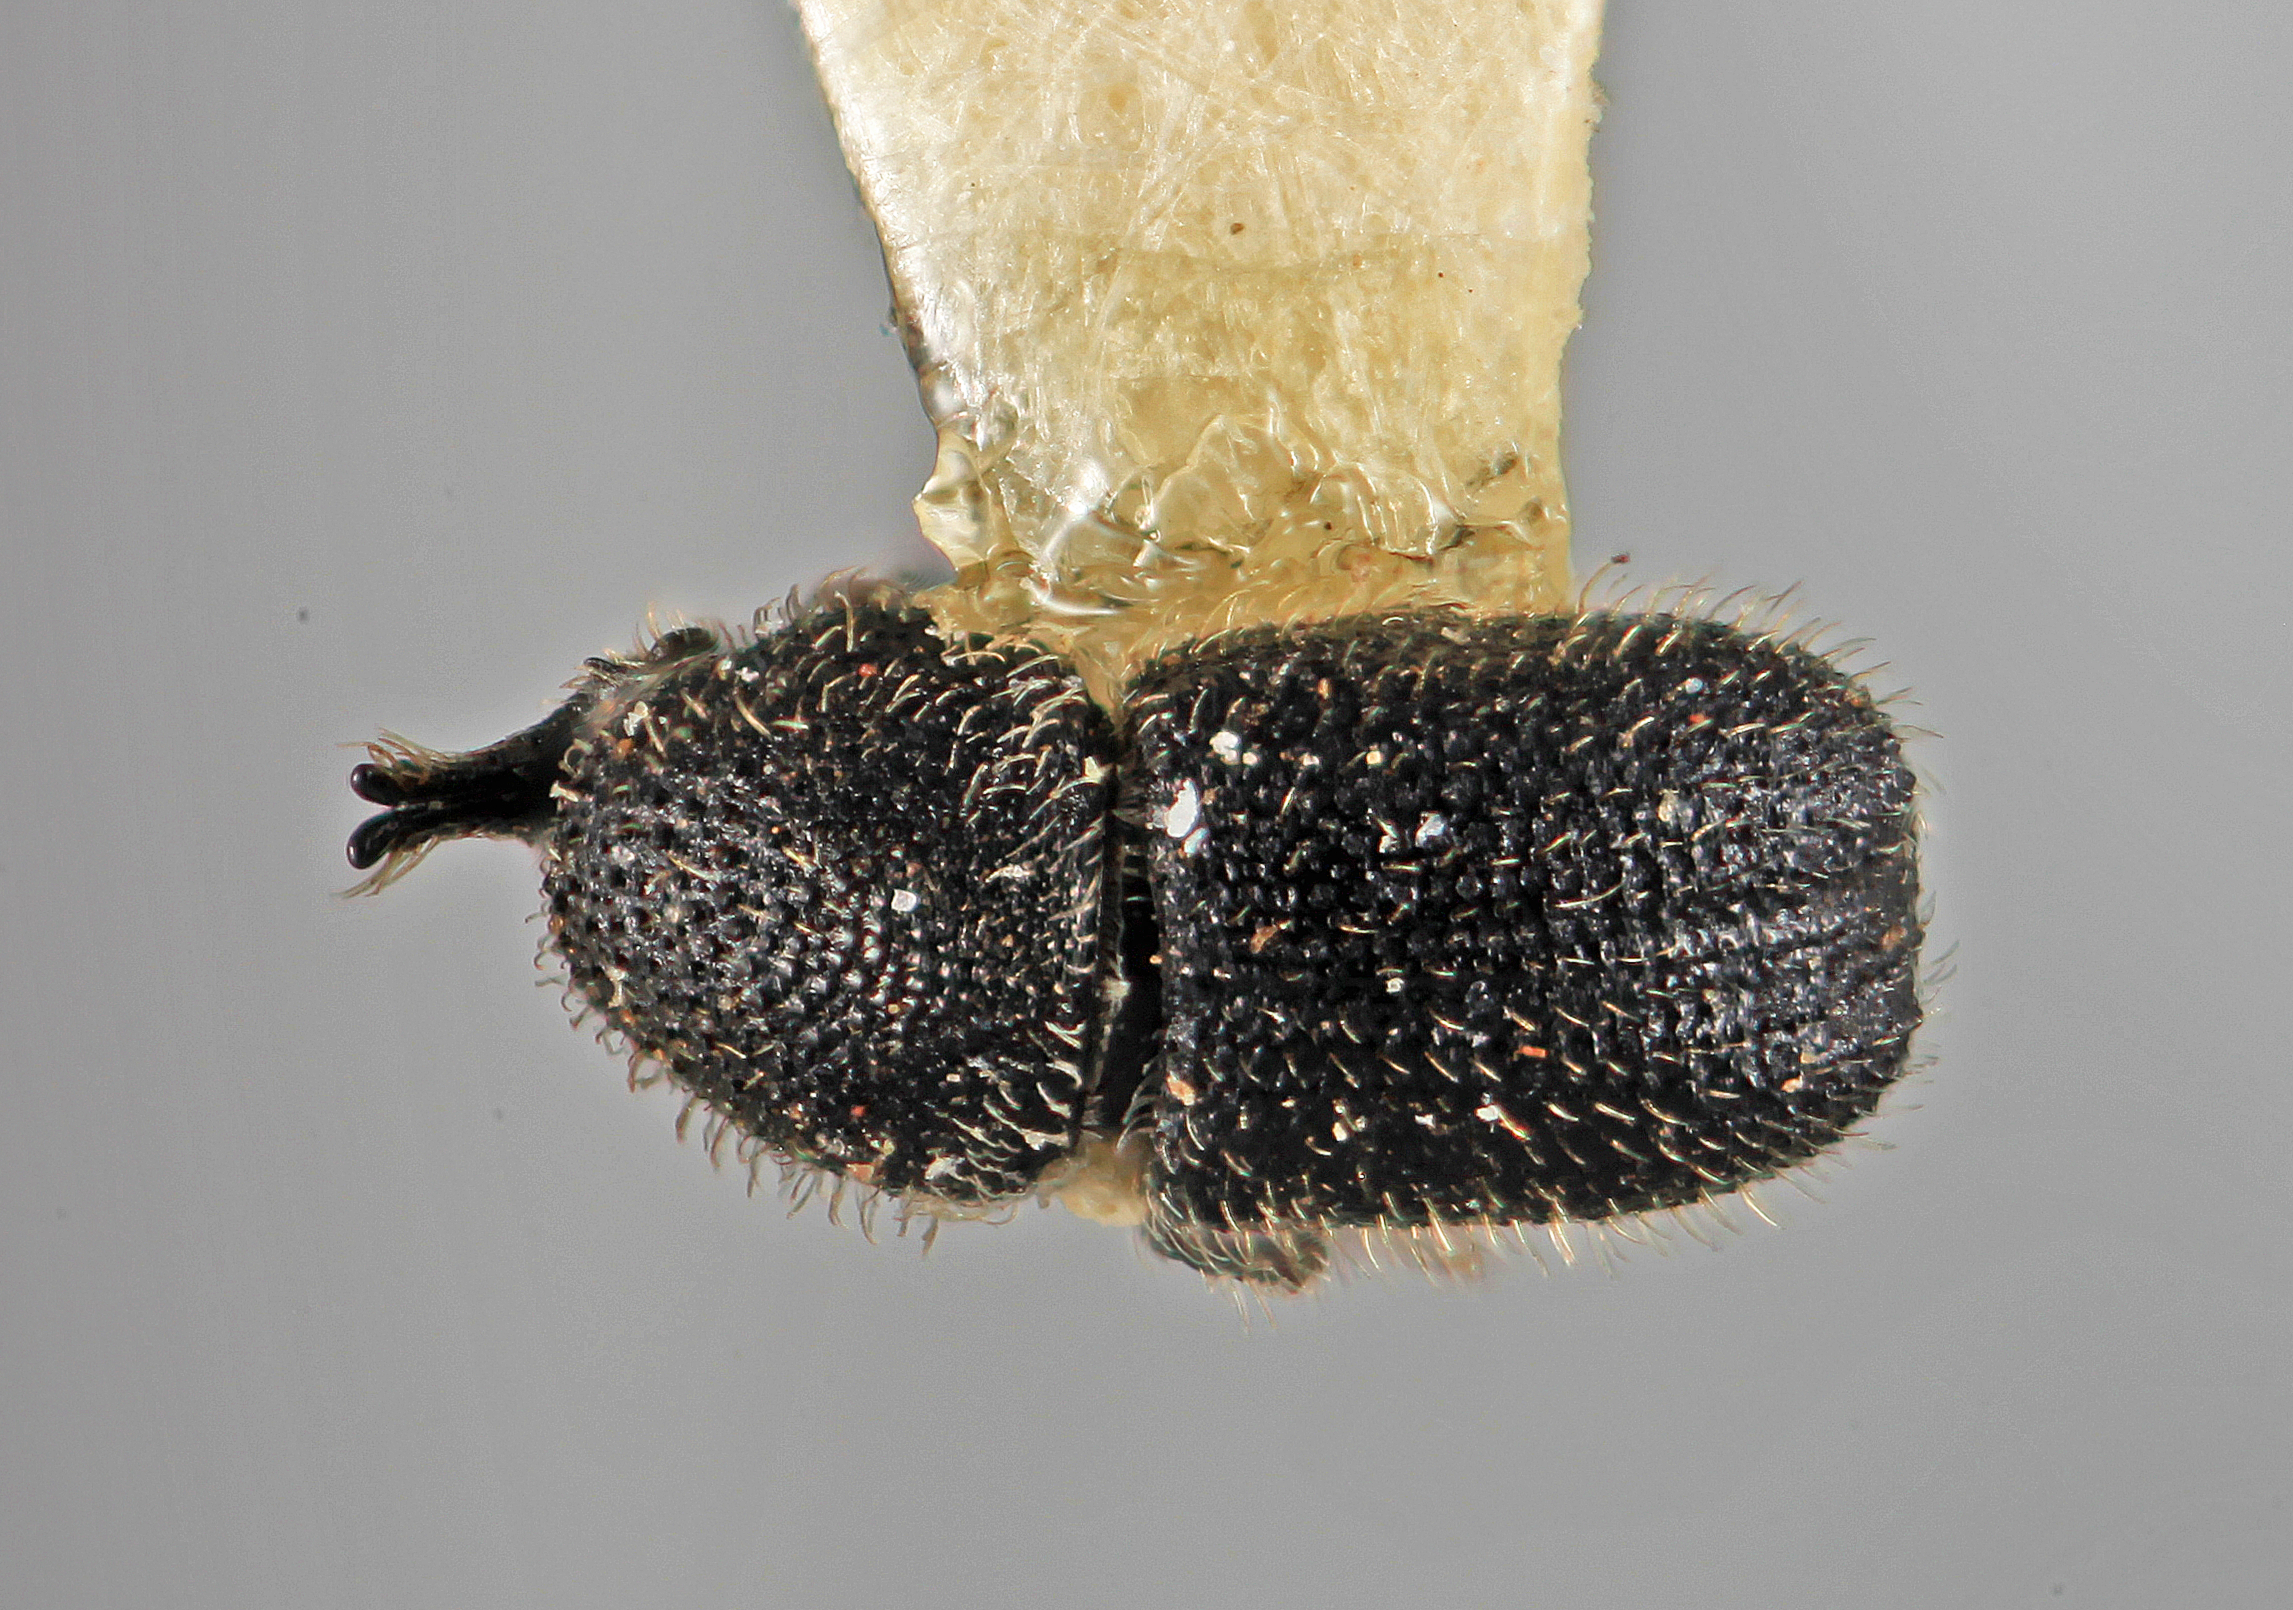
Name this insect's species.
Cactopinus setosus
